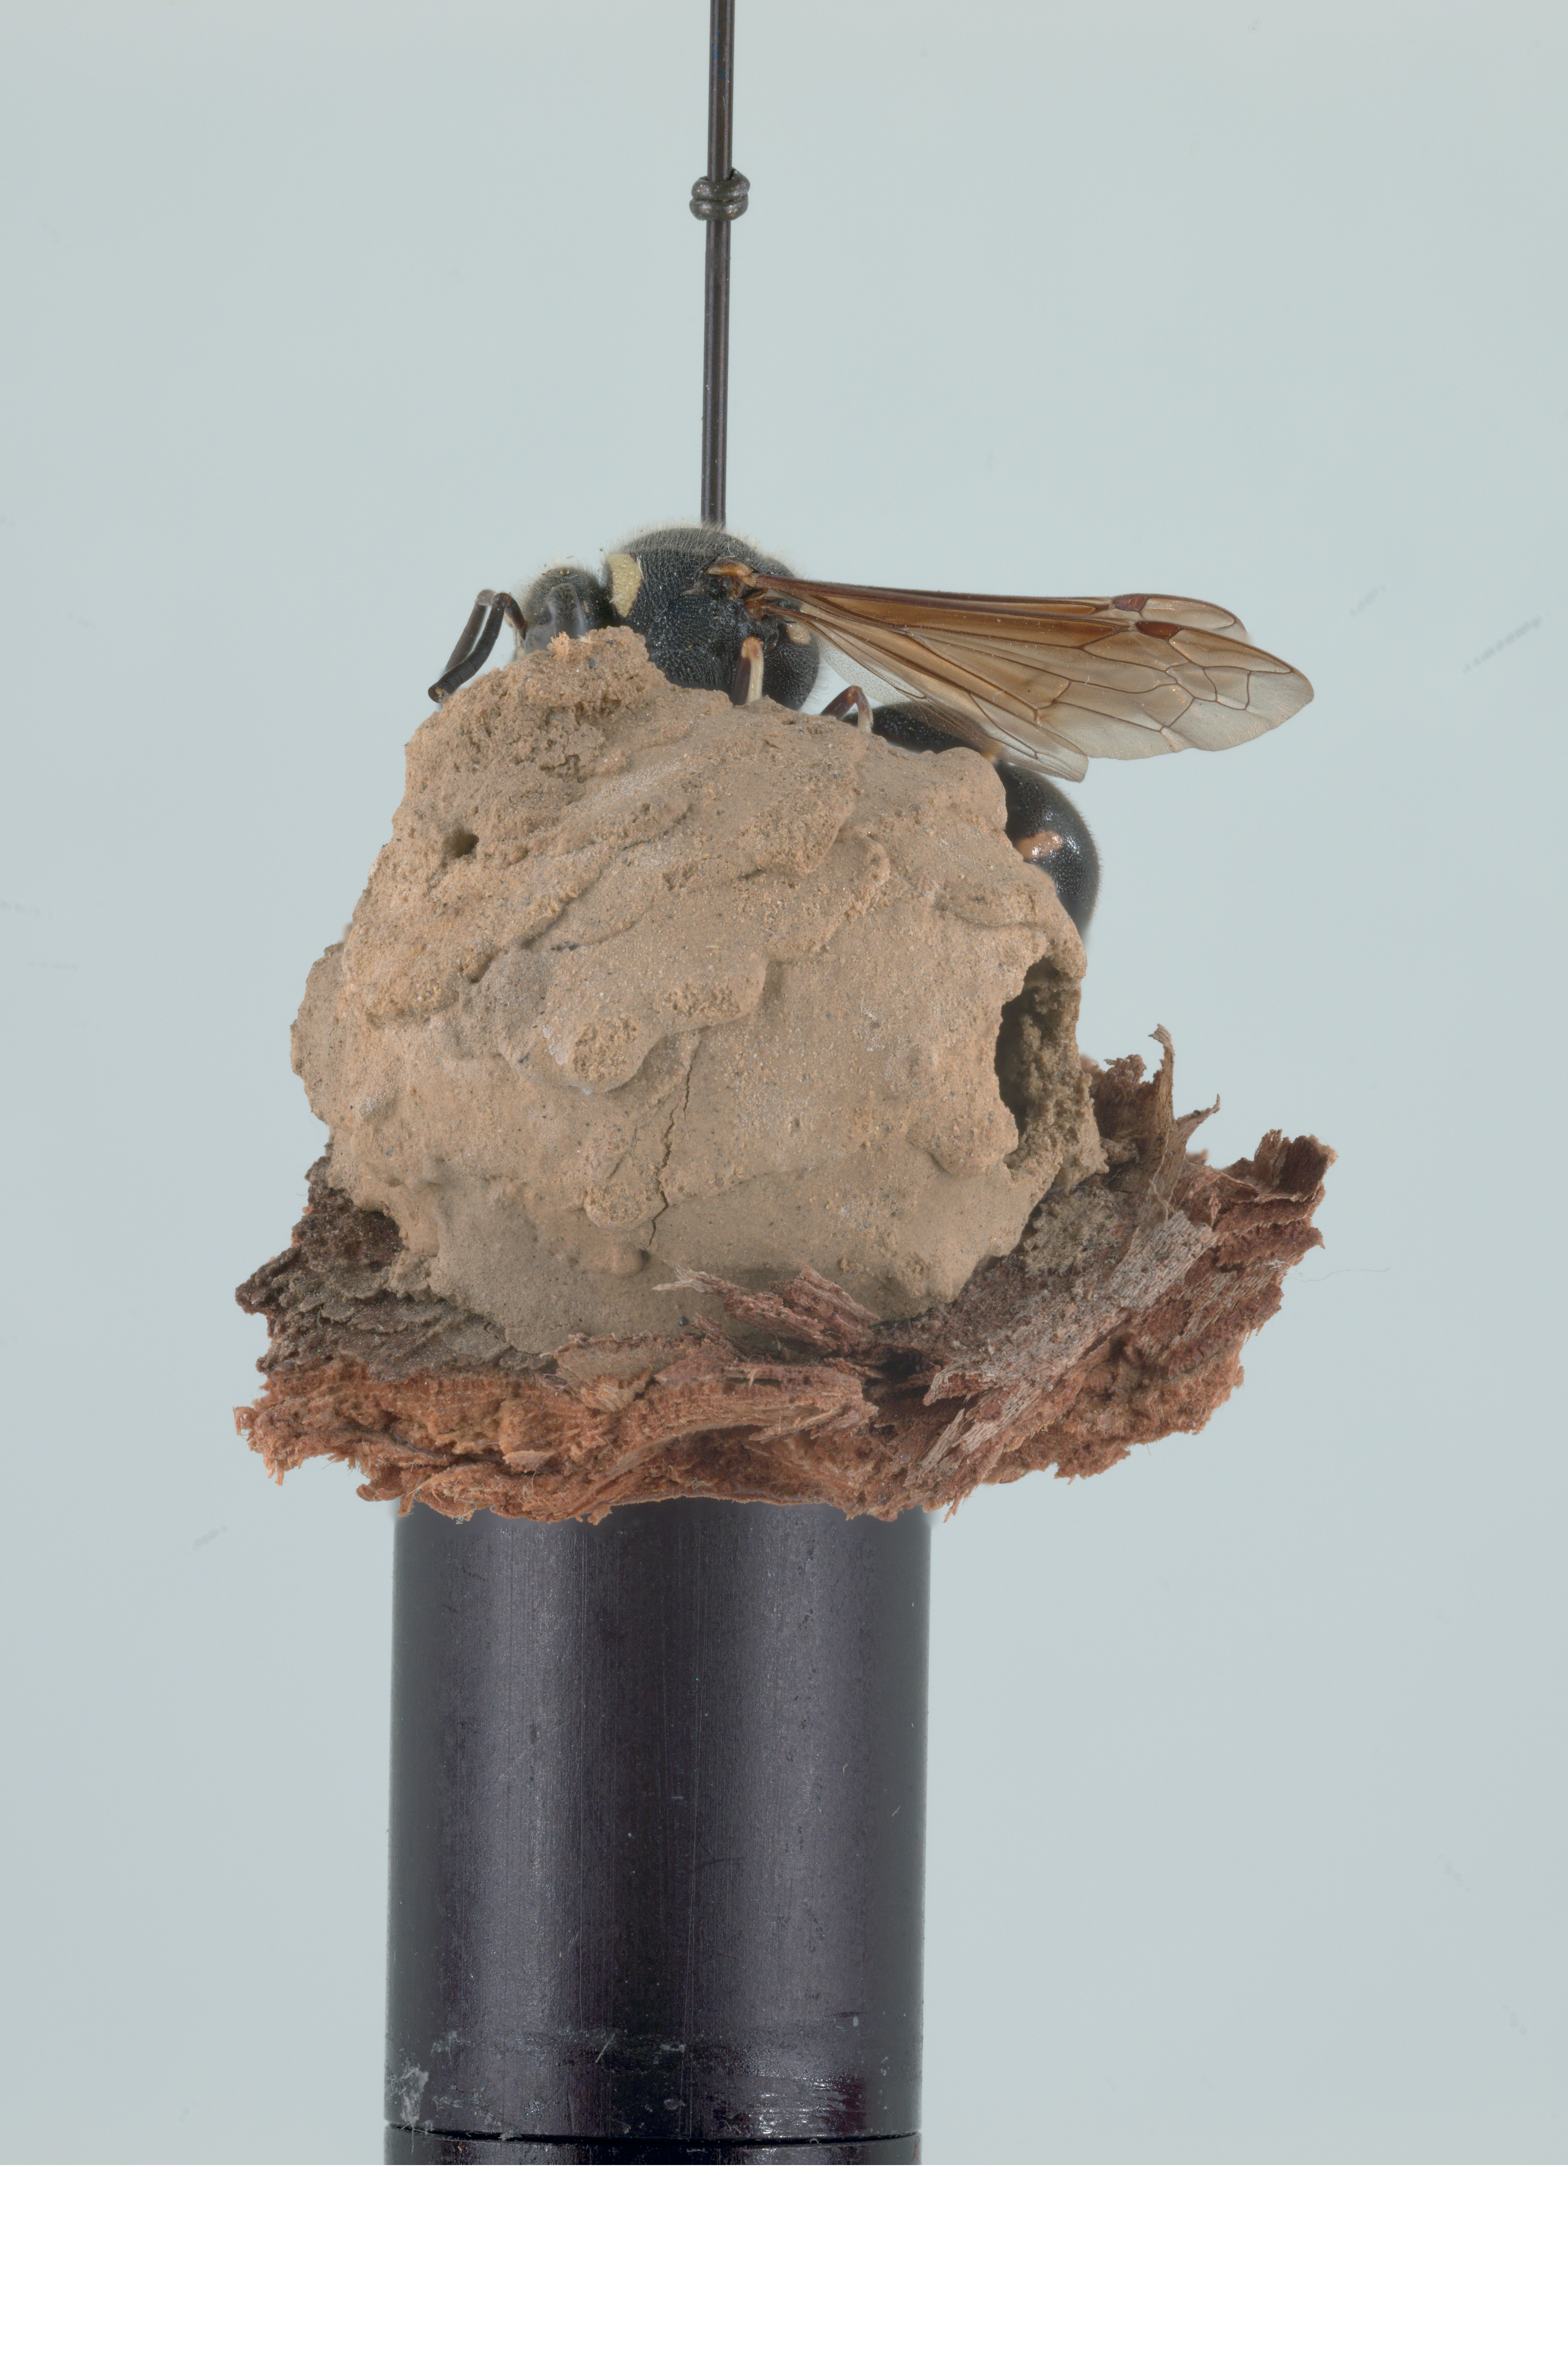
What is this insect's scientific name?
Eumenes crucifera
